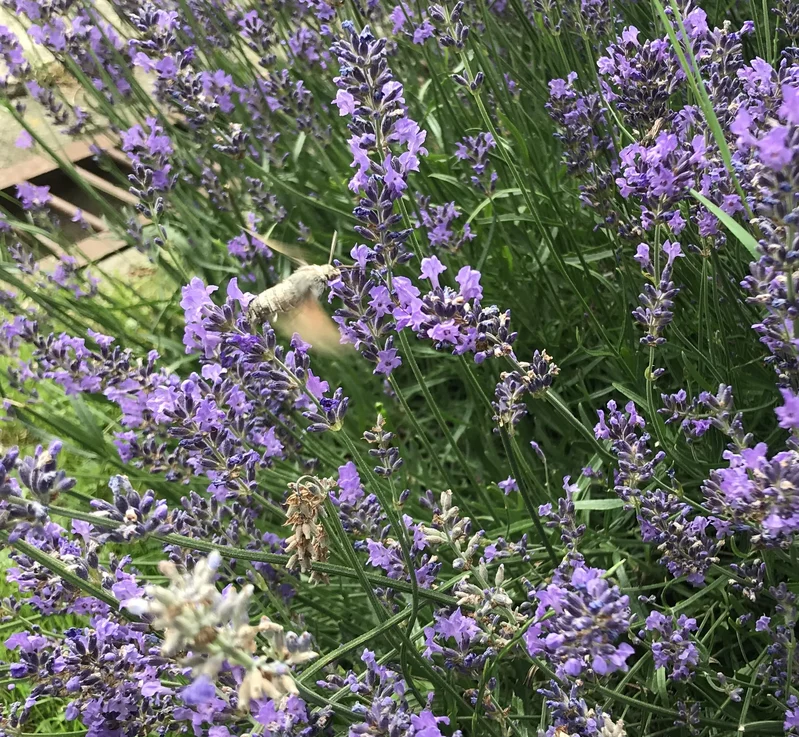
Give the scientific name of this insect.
Macroglossum stellatarum
